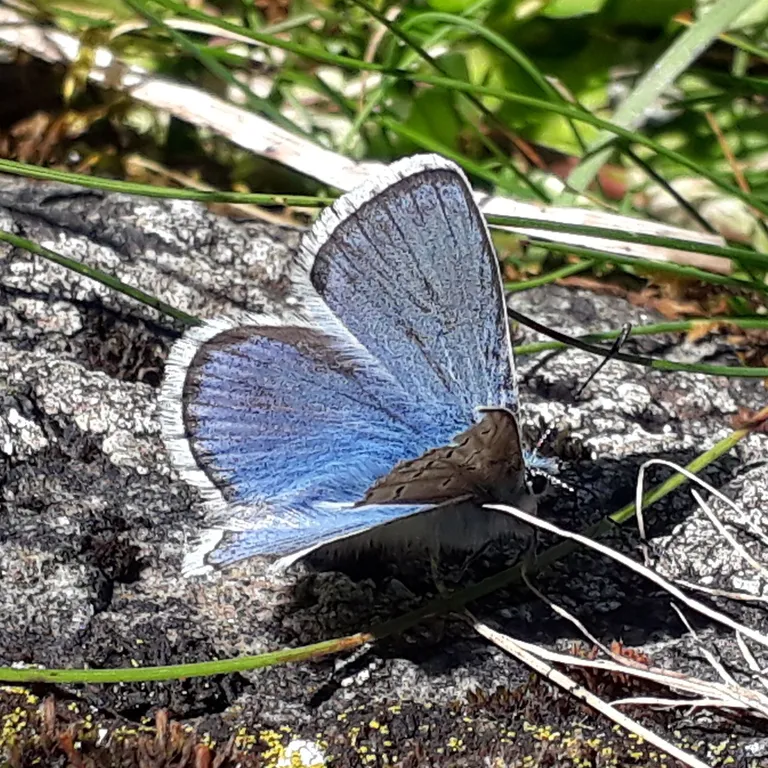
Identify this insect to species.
Polyommatus eros
